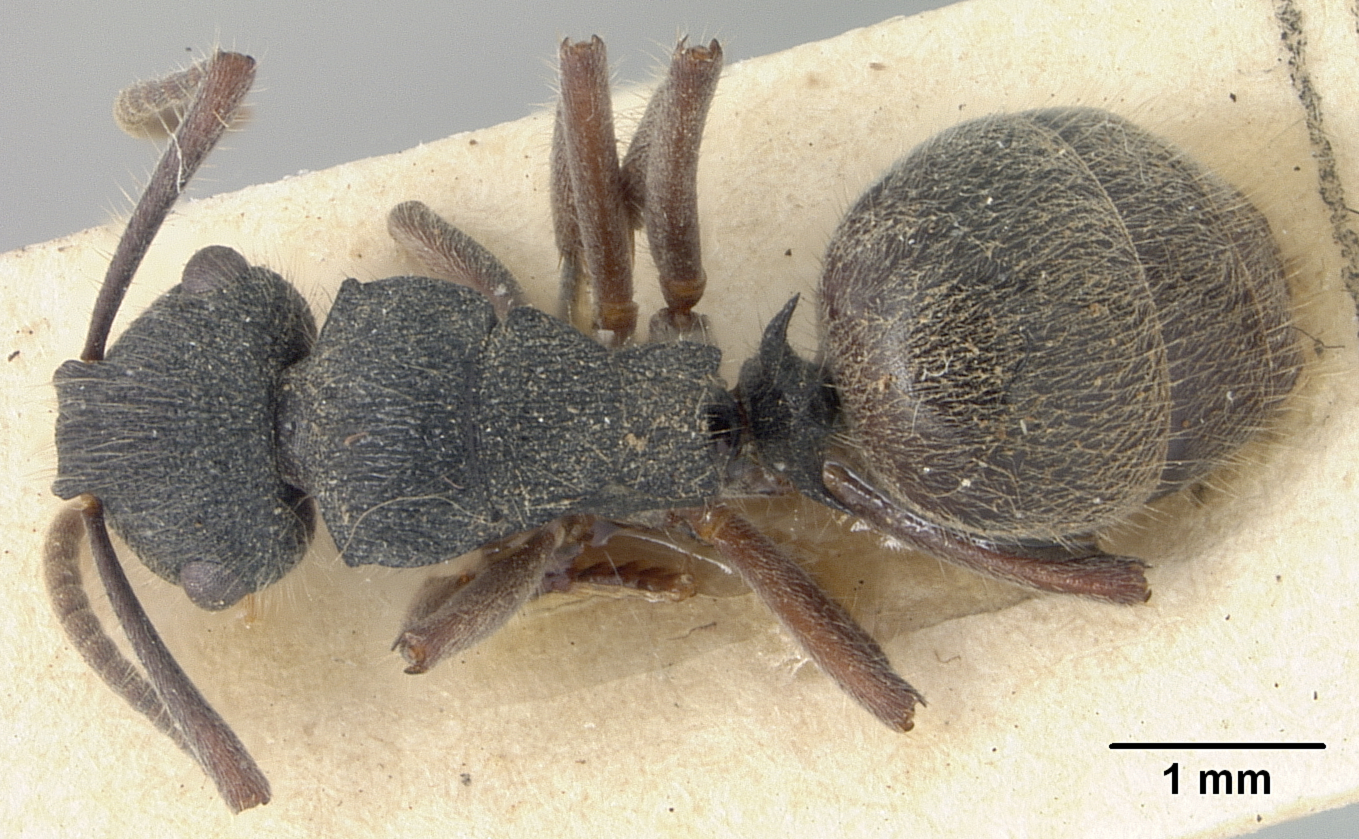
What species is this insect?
Polyrhachis hirsuta
